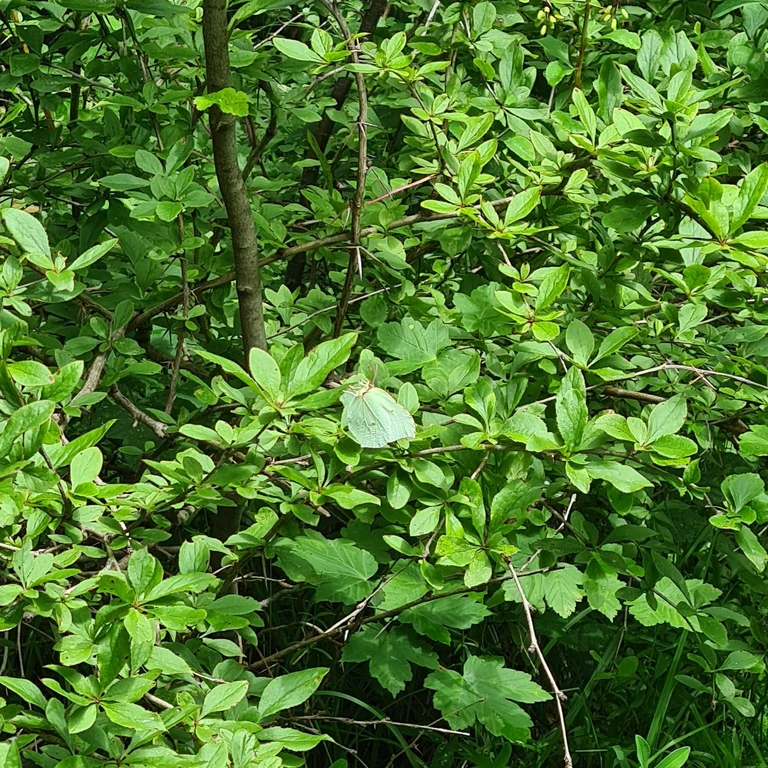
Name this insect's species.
Gonepteryx rhamni
